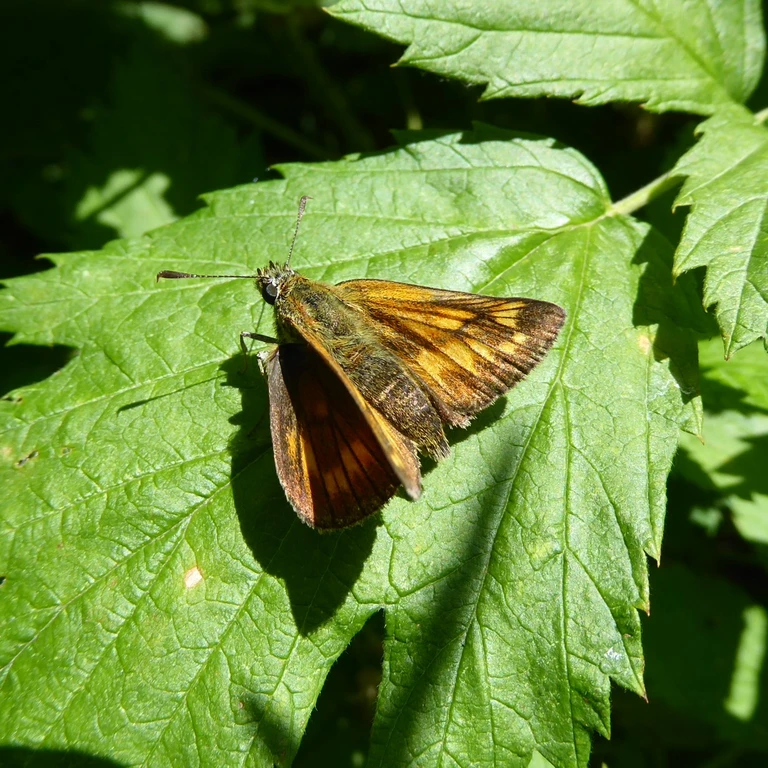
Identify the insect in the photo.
Ochlodes sylvanus (also Ochlodes venata)
